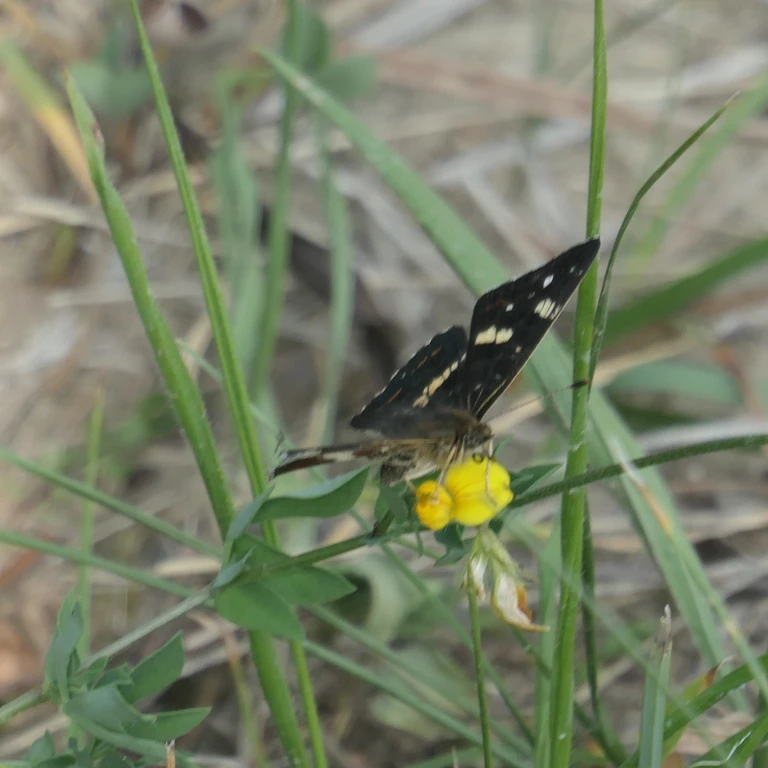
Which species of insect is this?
Araschnia levana
